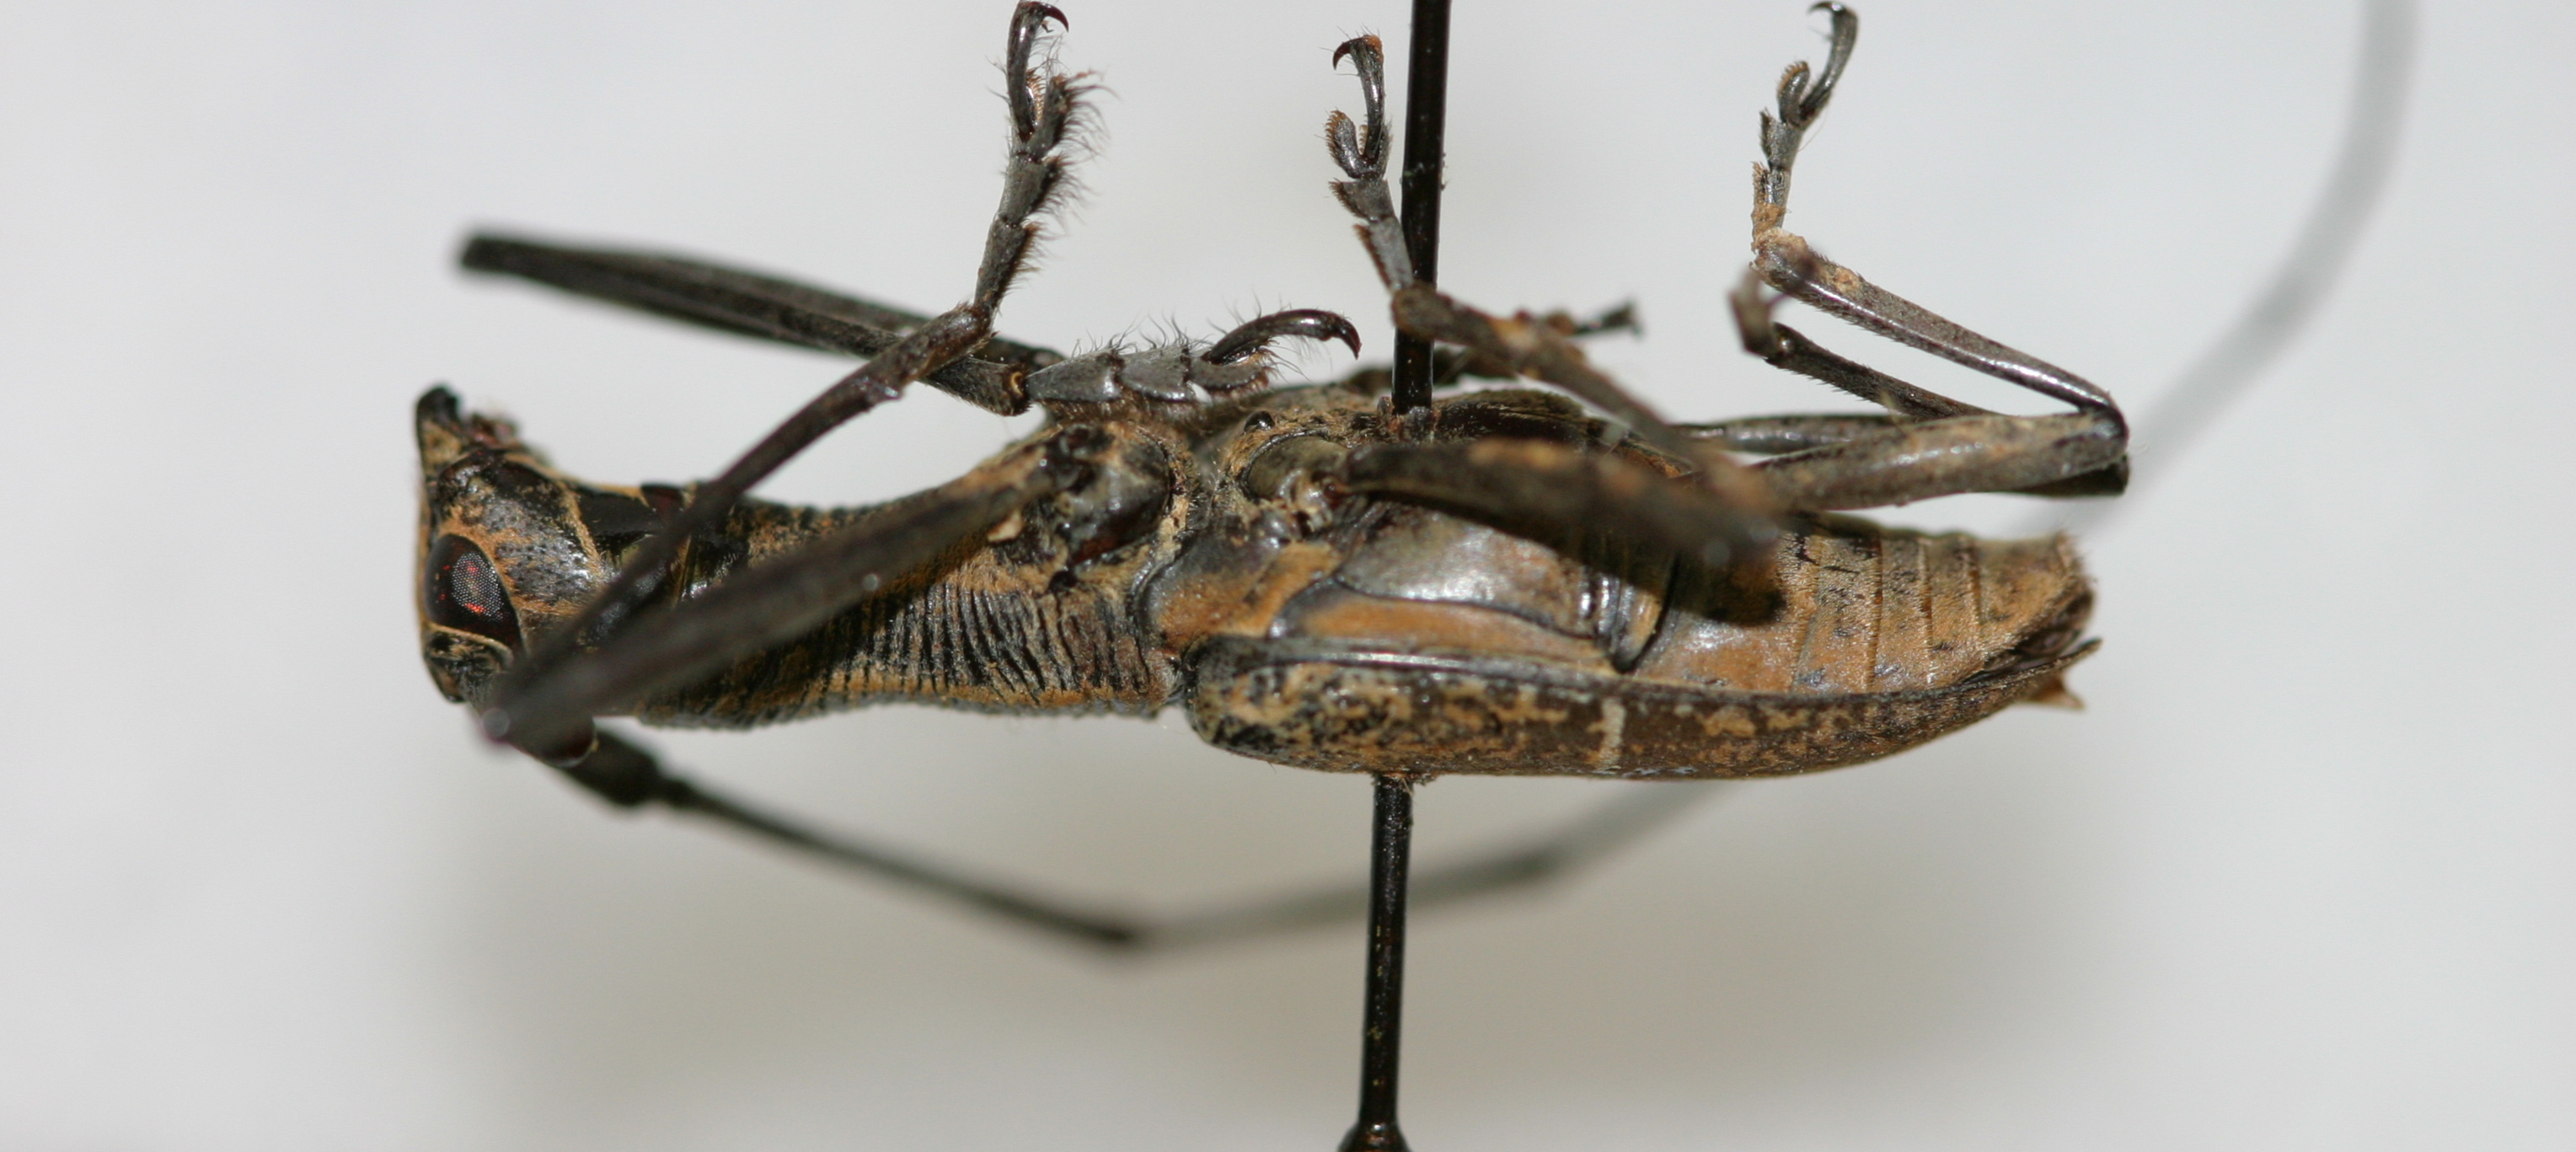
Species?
Gnoma jugalis
